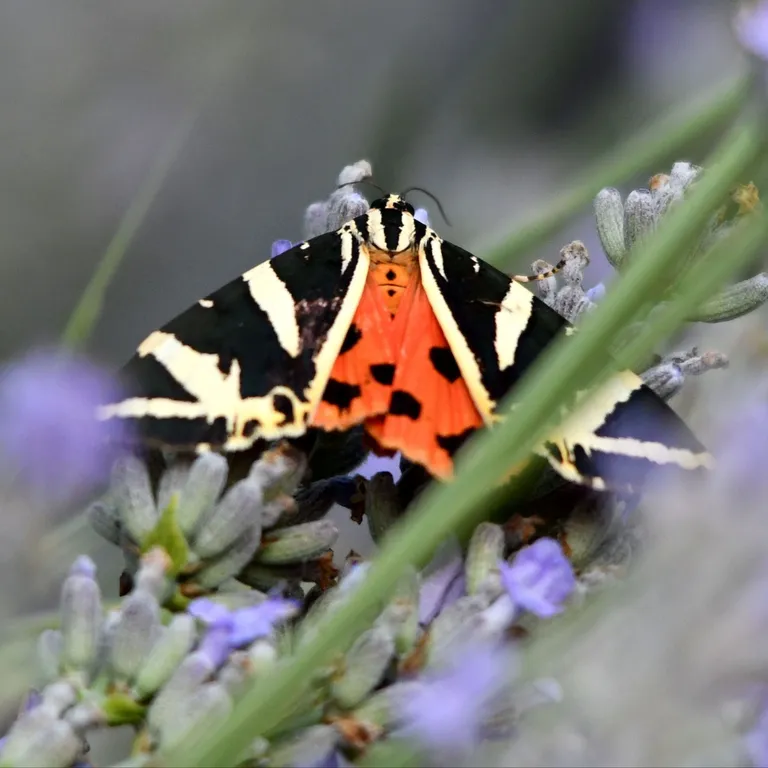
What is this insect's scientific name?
Euplagia quadripunctaria
